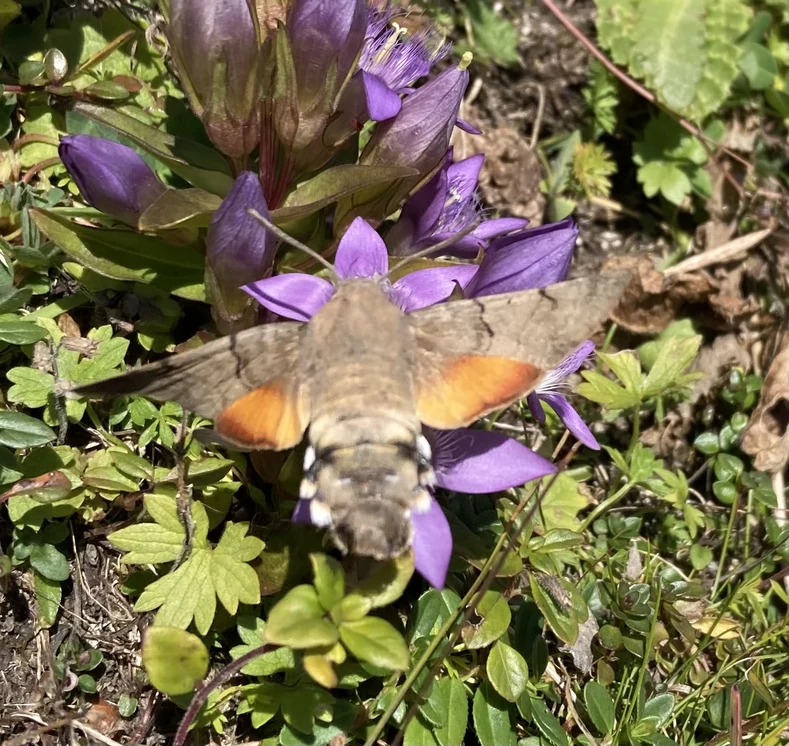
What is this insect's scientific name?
Macroglossum stellatarum
